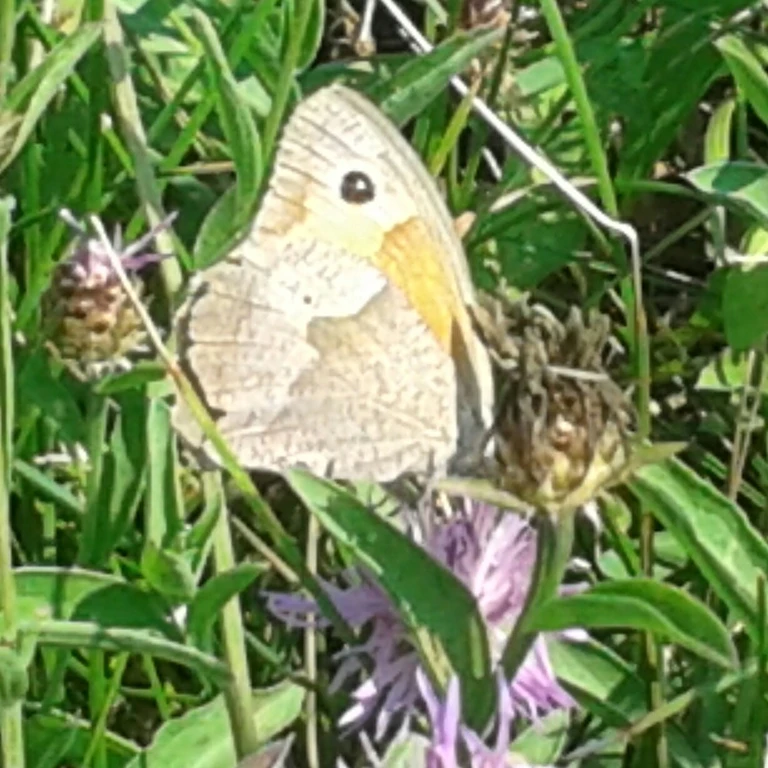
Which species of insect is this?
Maniola jurtina
